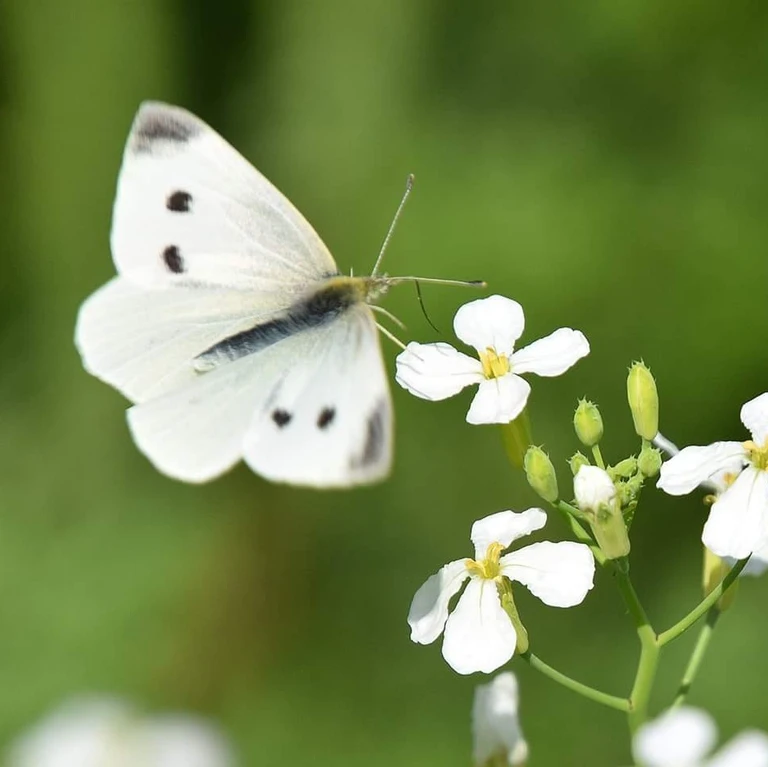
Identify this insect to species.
Pieris rapae
